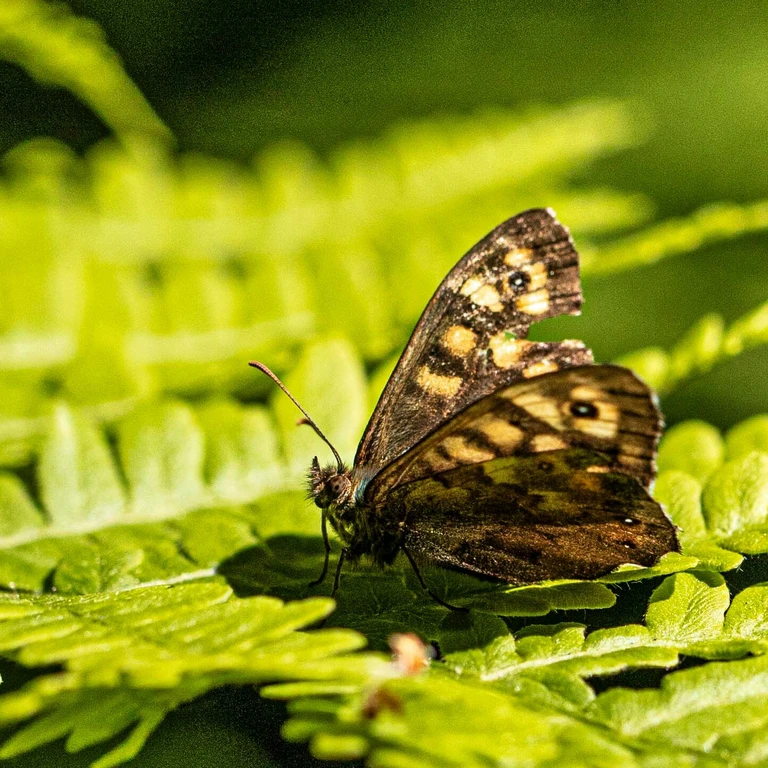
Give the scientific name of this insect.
Pararge aegeria
